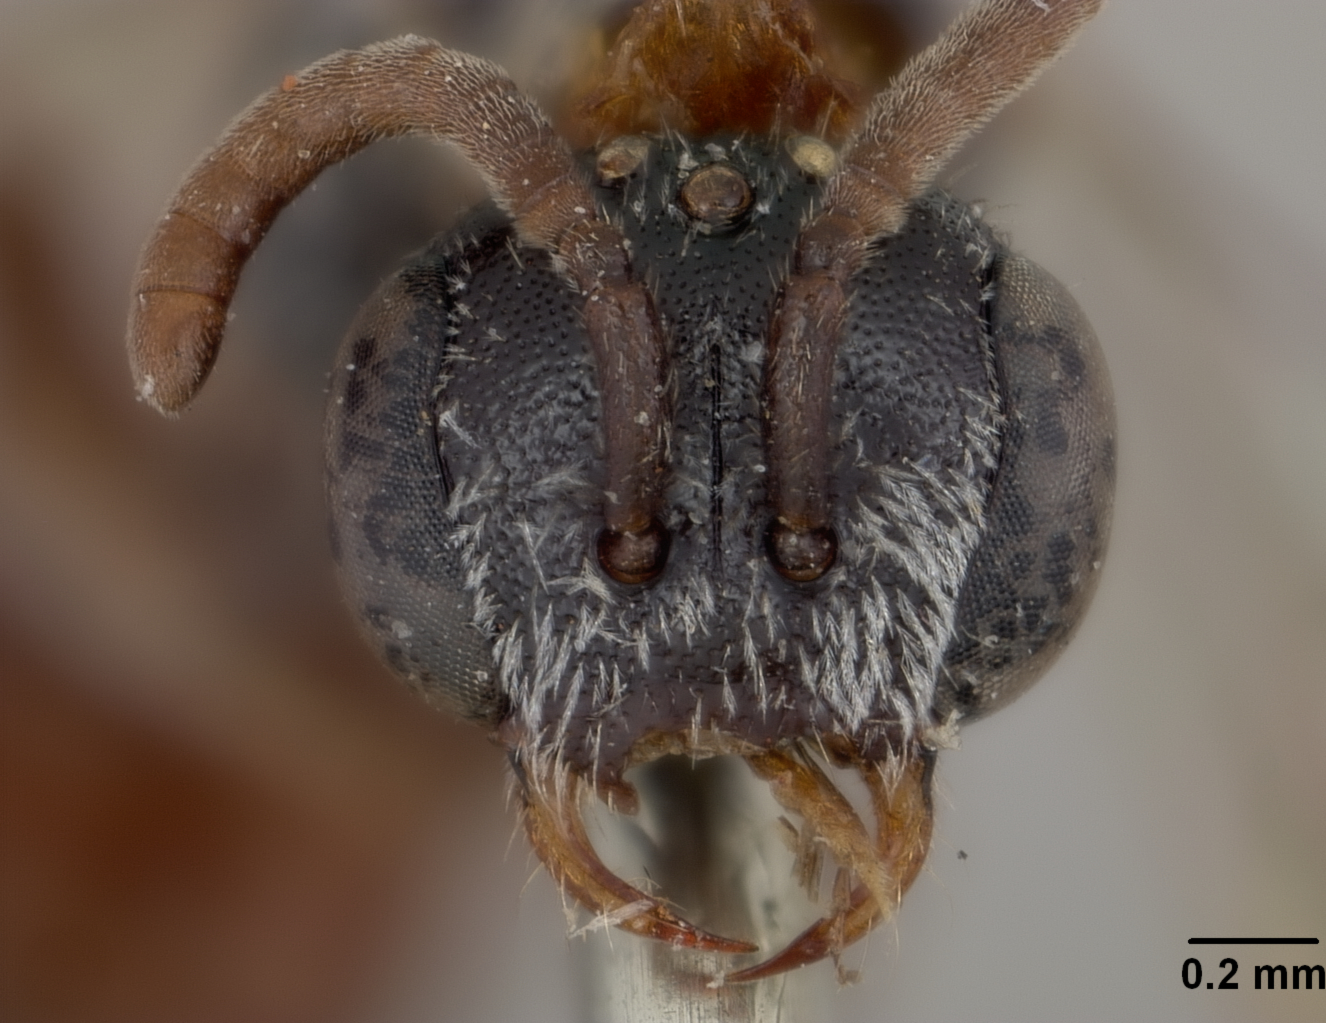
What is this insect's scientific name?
Sphecodes banksii
